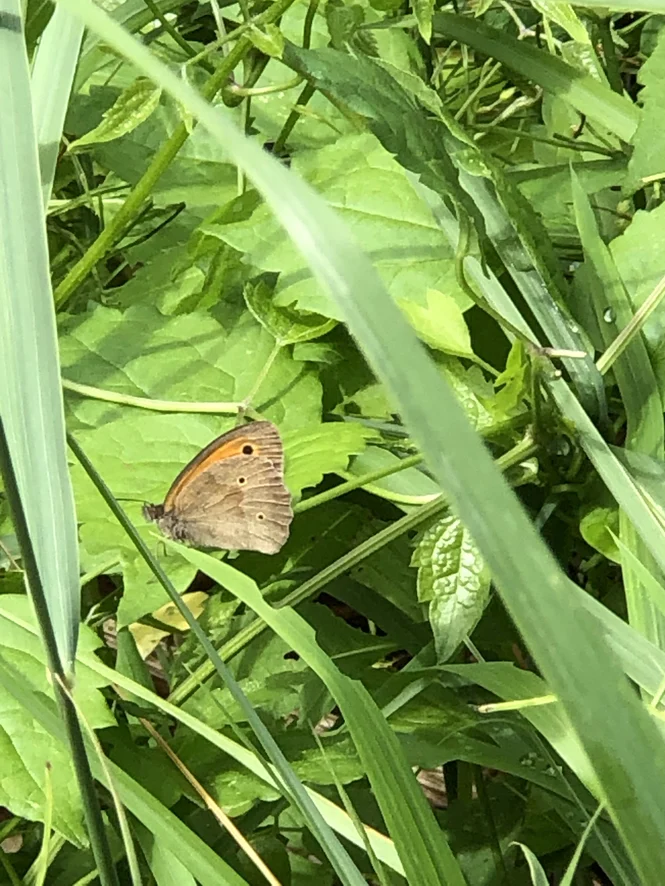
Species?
Maniola jurtina
